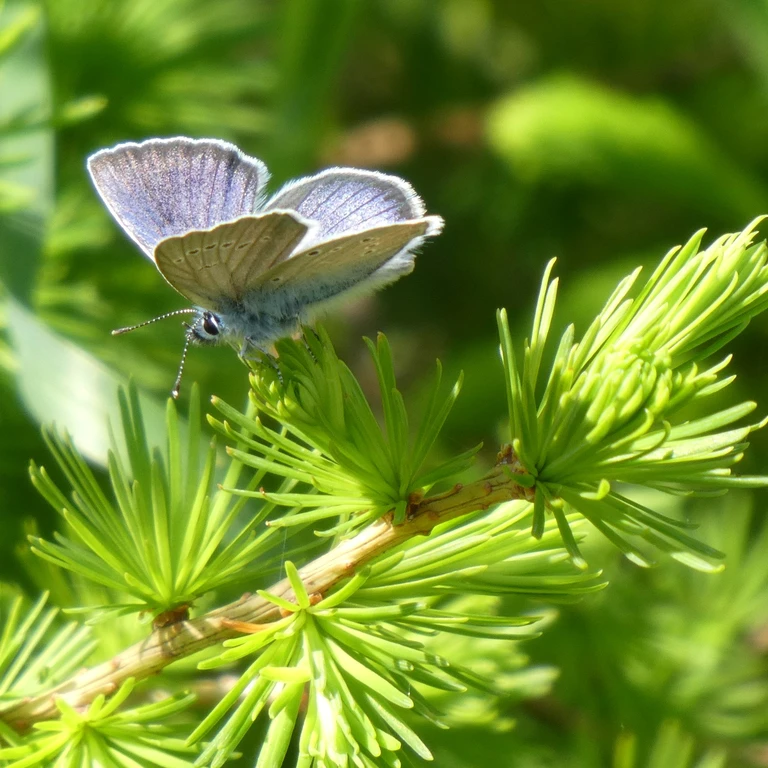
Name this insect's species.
Cyaniris semiargus
